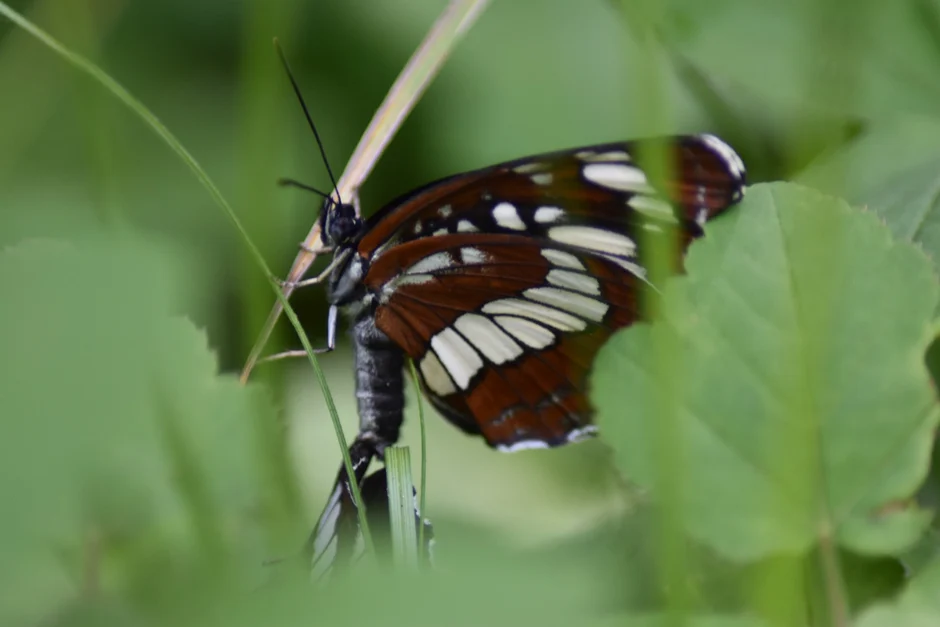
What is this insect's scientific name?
Neptis rivularis
